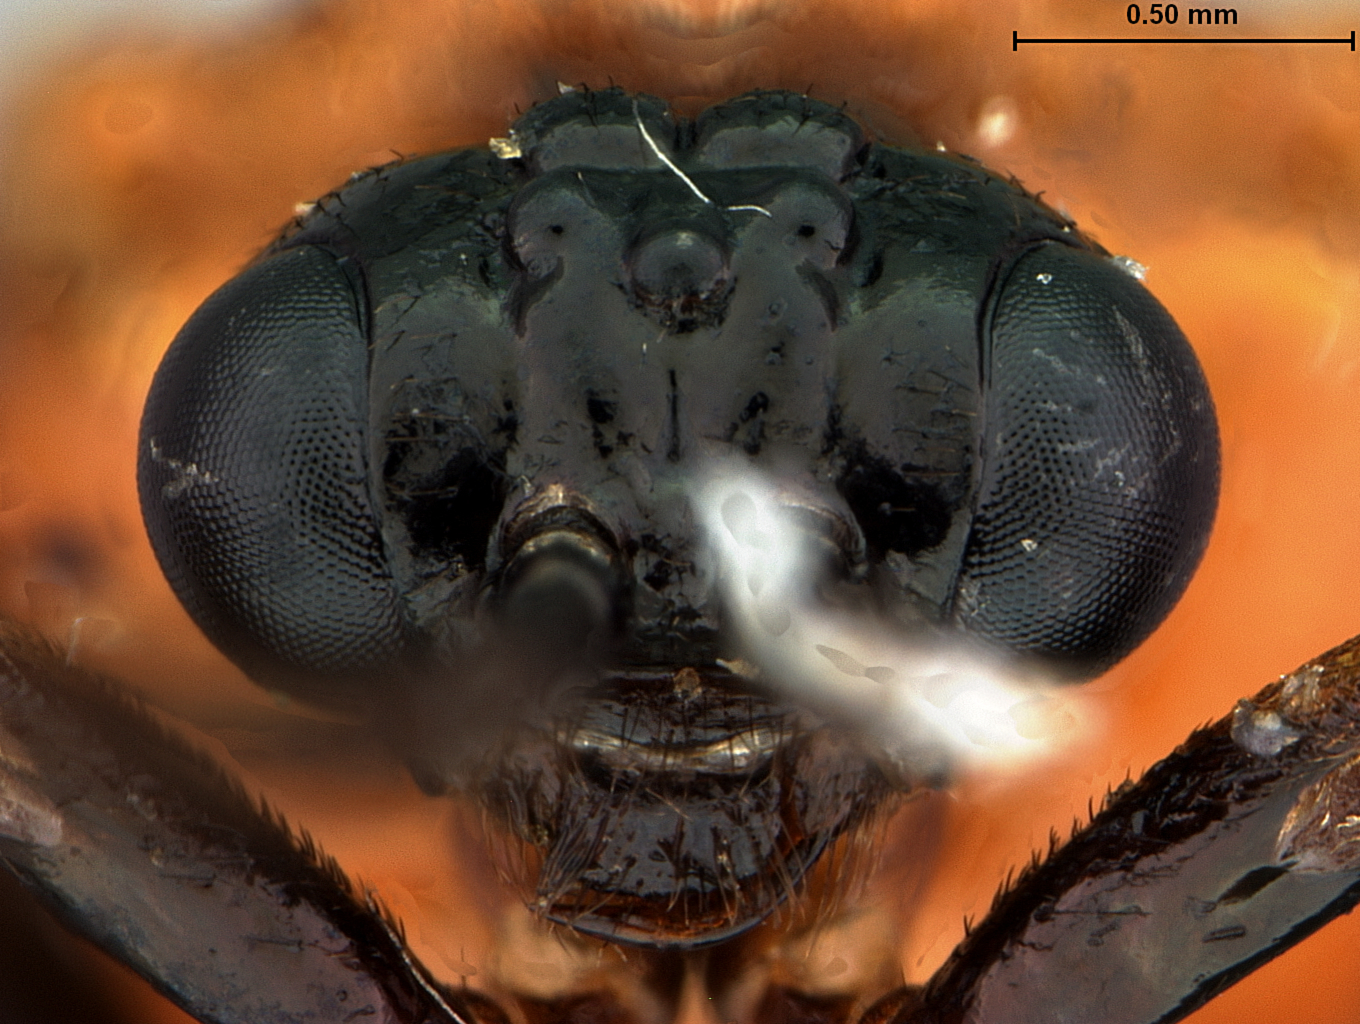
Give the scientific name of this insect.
Decameria hegua
